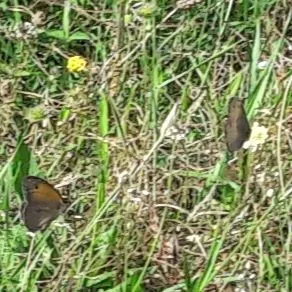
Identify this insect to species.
Maniola jurtina
